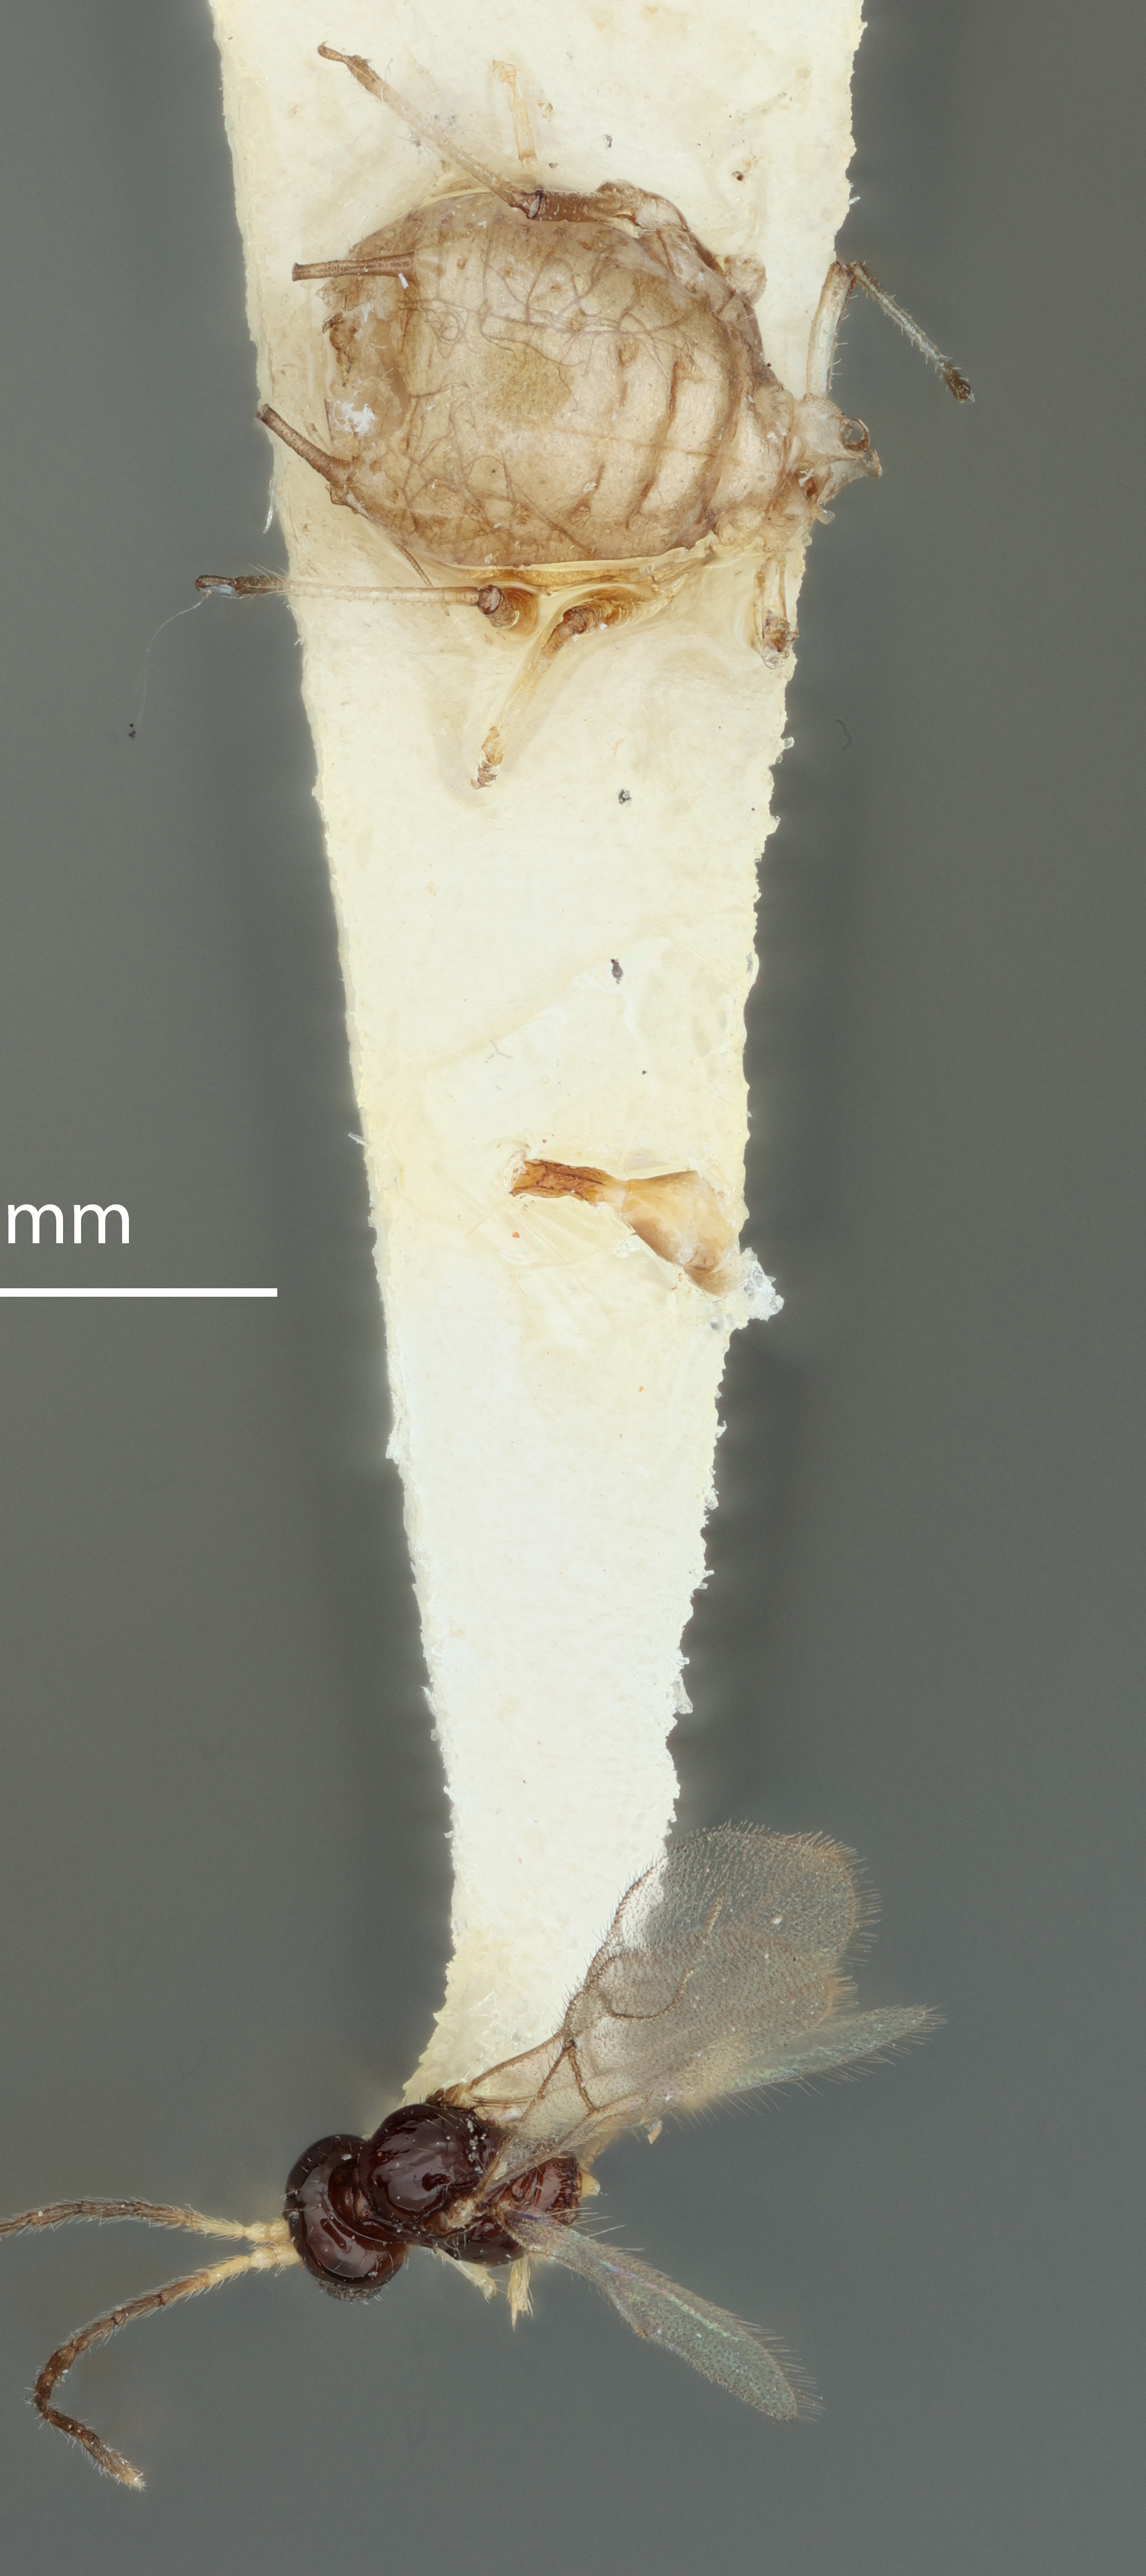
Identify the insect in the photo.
Trioxys brunnescens
